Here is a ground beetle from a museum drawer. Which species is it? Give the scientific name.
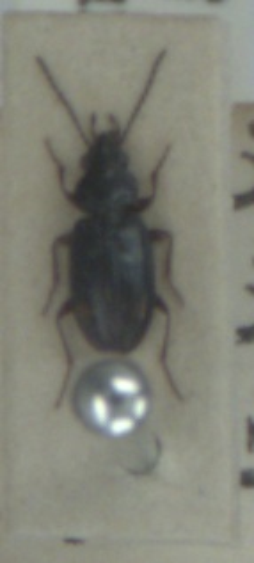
Bembidion guttula
